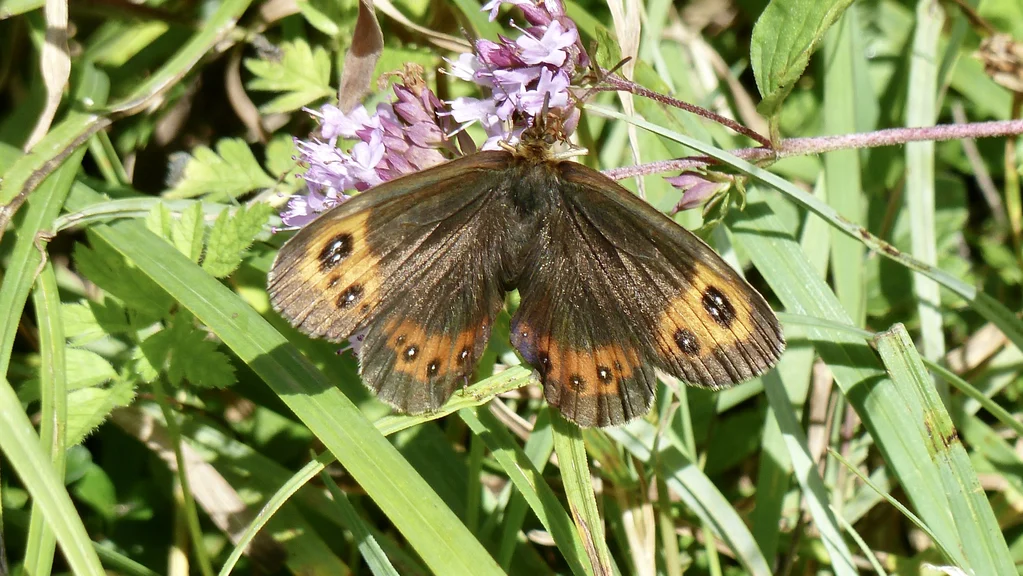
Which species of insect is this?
Erebia aethiops
